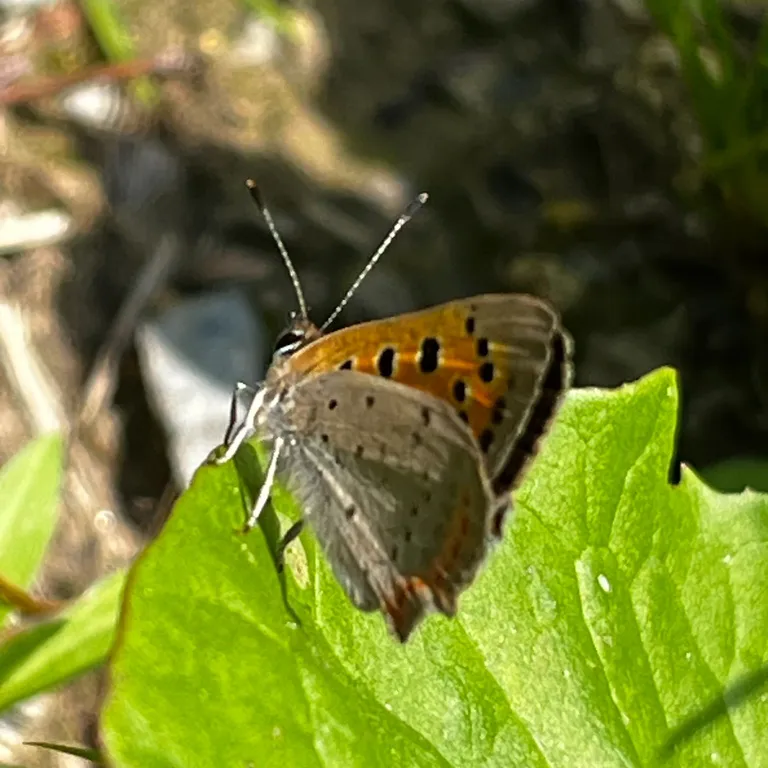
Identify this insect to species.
Lycaena phlaeas
